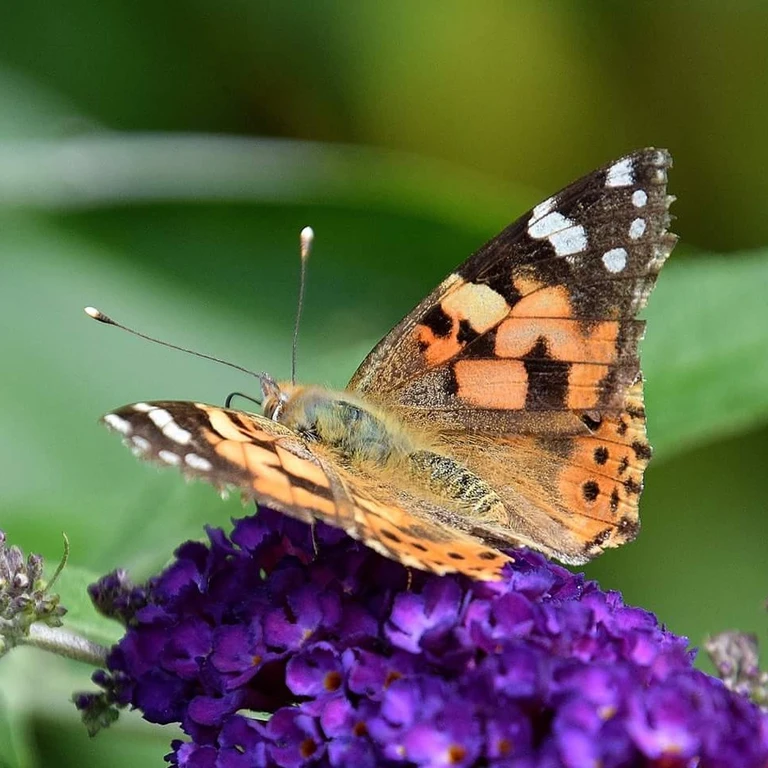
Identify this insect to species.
Vanessa cardui
